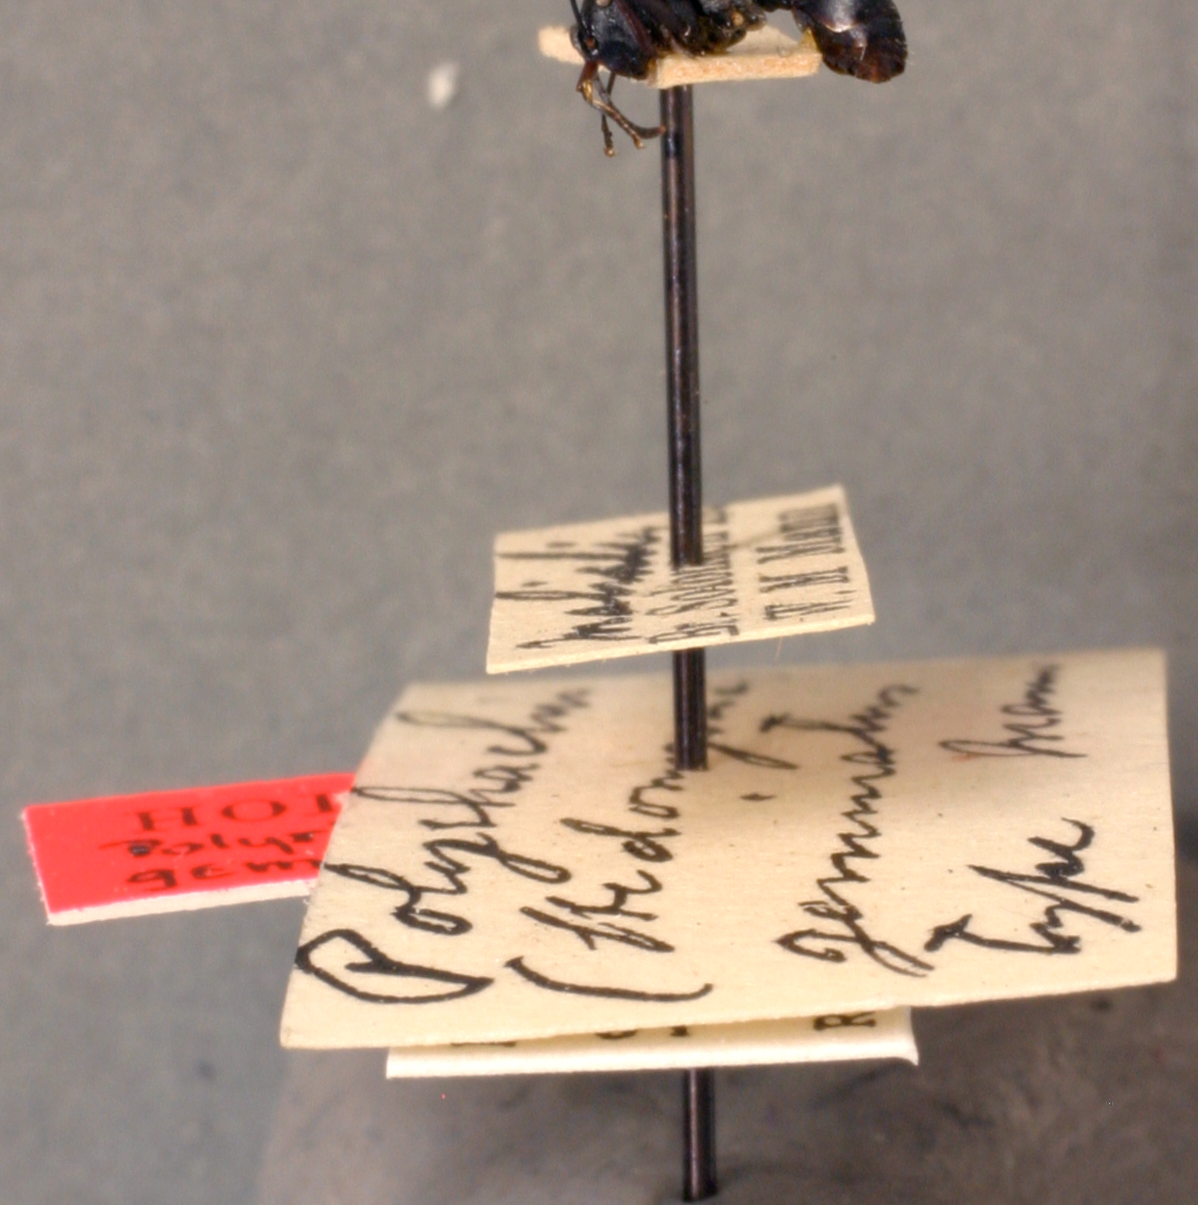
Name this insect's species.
Polyrhachis geminata
